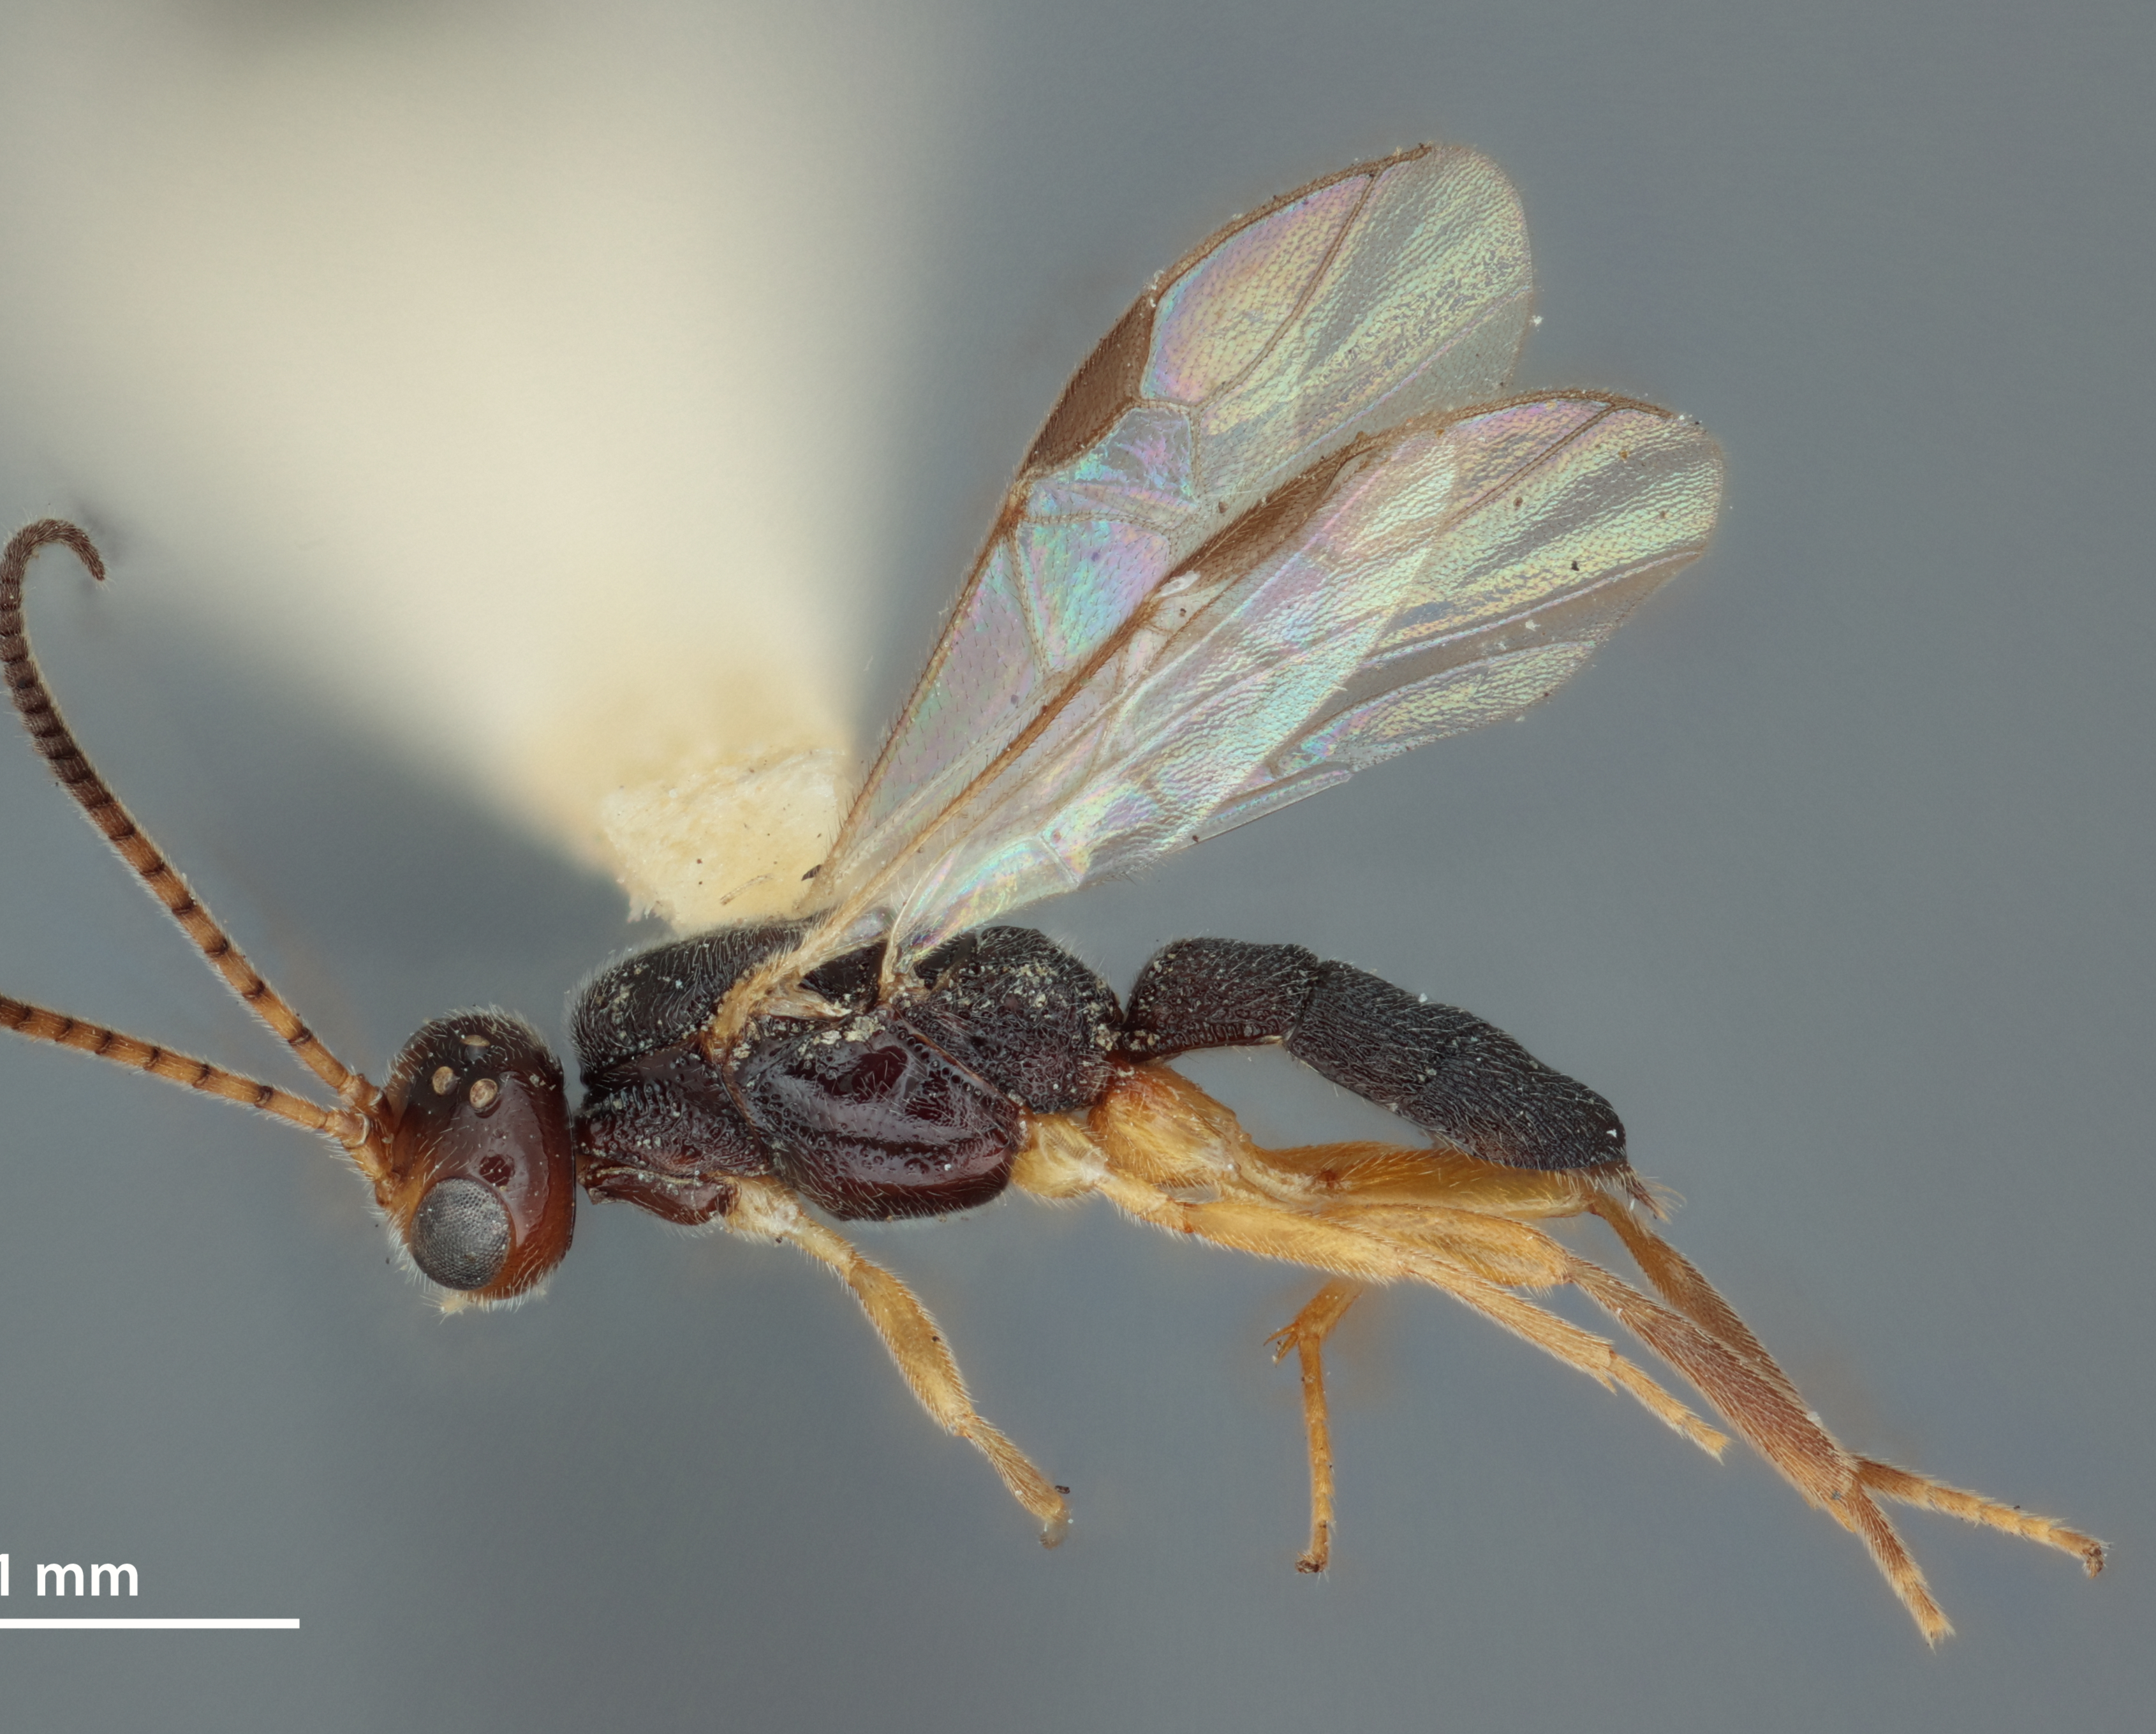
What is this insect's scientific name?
Aliolus stanleyi
